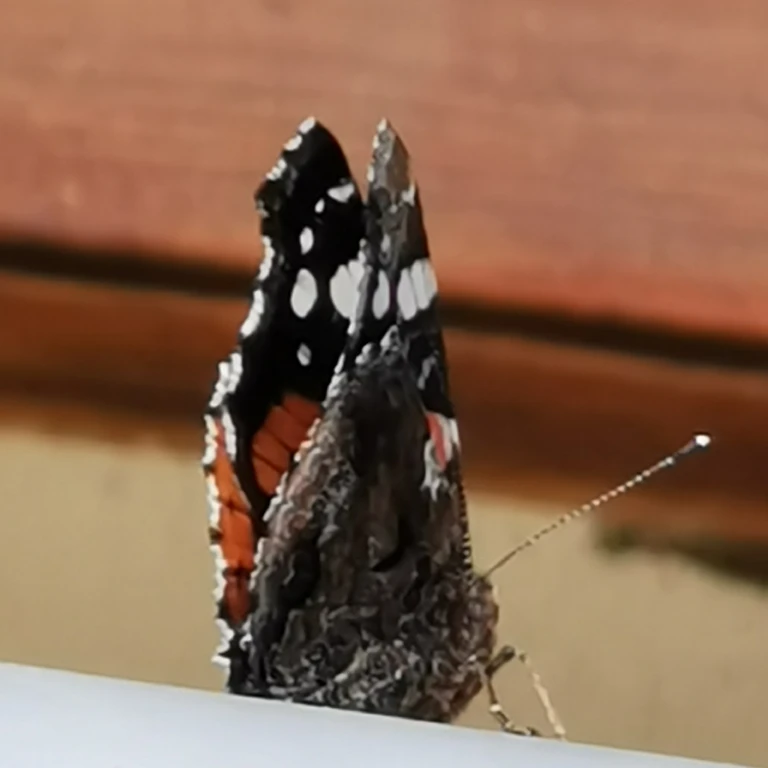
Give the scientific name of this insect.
Vanessa atalanta
